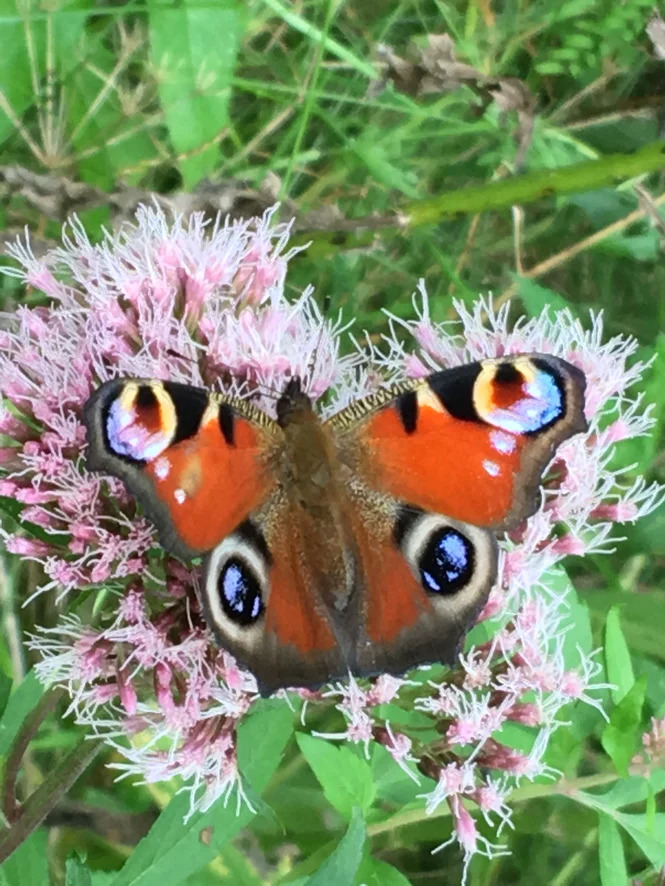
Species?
Aglais io
